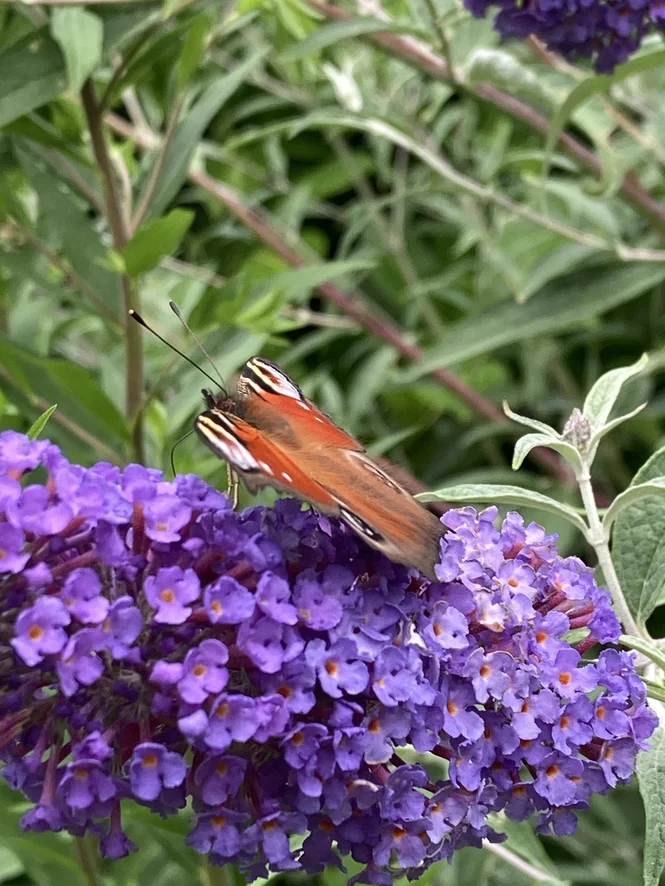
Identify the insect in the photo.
Aglais io
